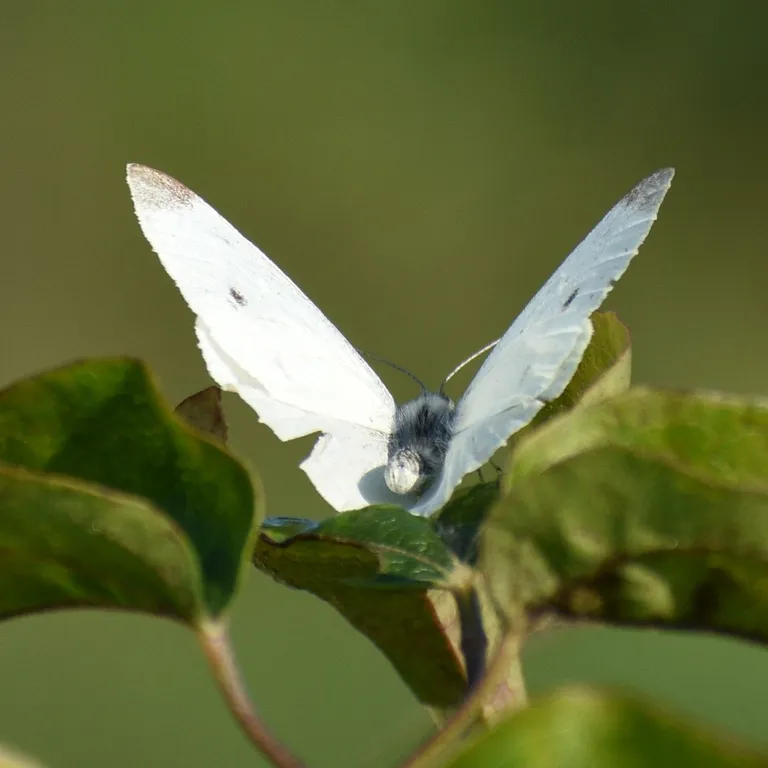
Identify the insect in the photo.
Pieris rapae
